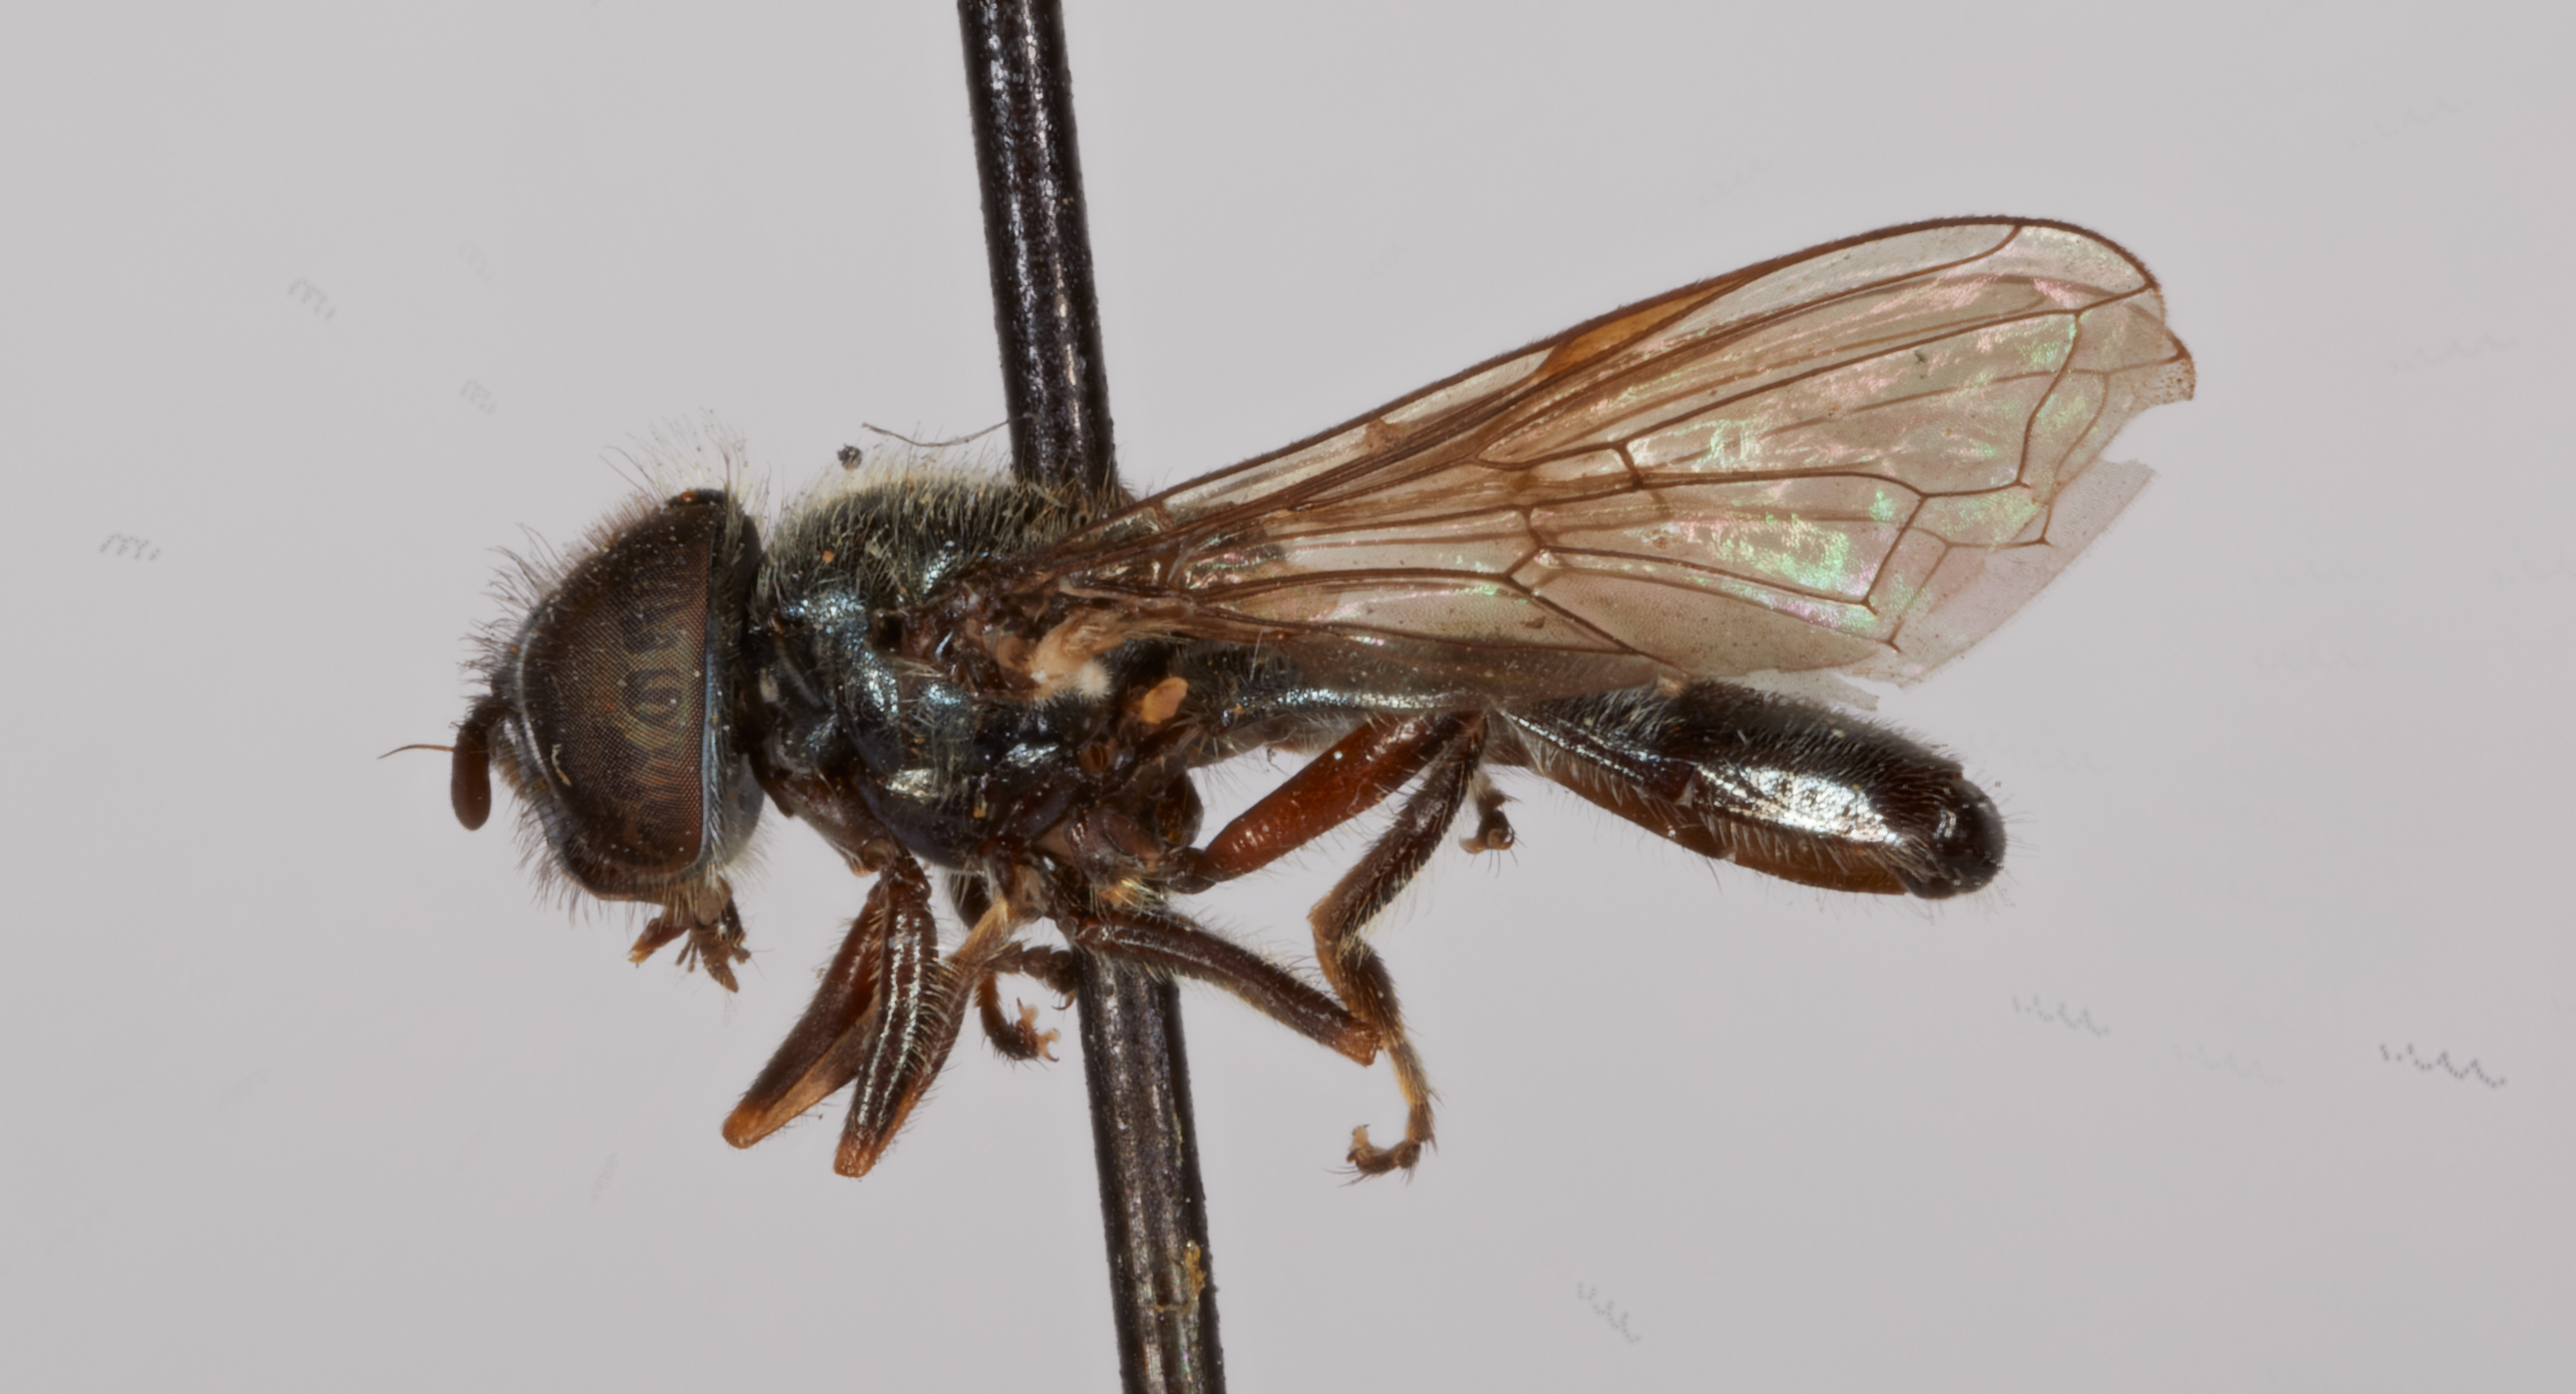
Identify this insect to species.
Pipizella nigritarsis
